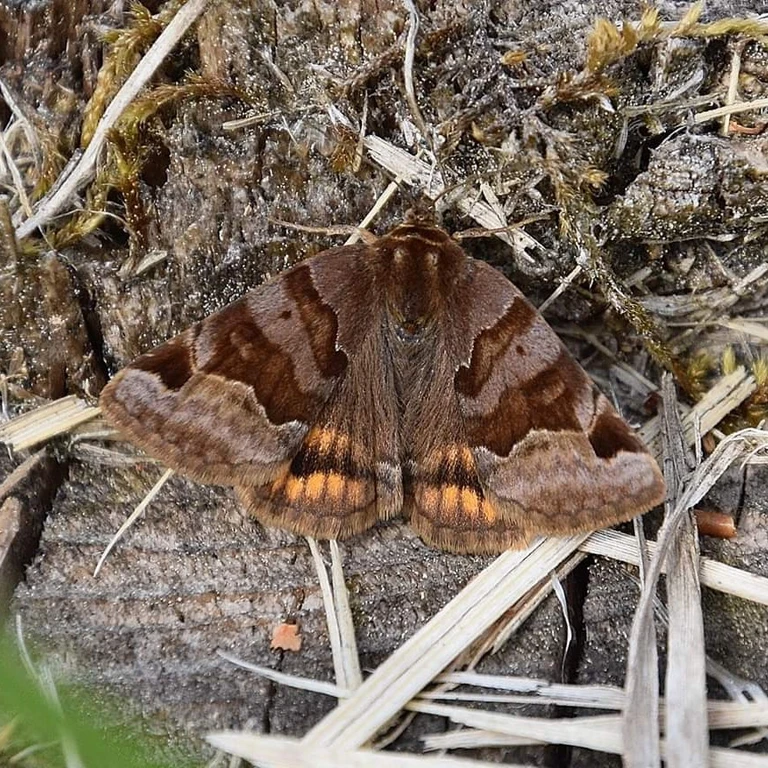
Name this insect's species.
Euclidia glyphica
